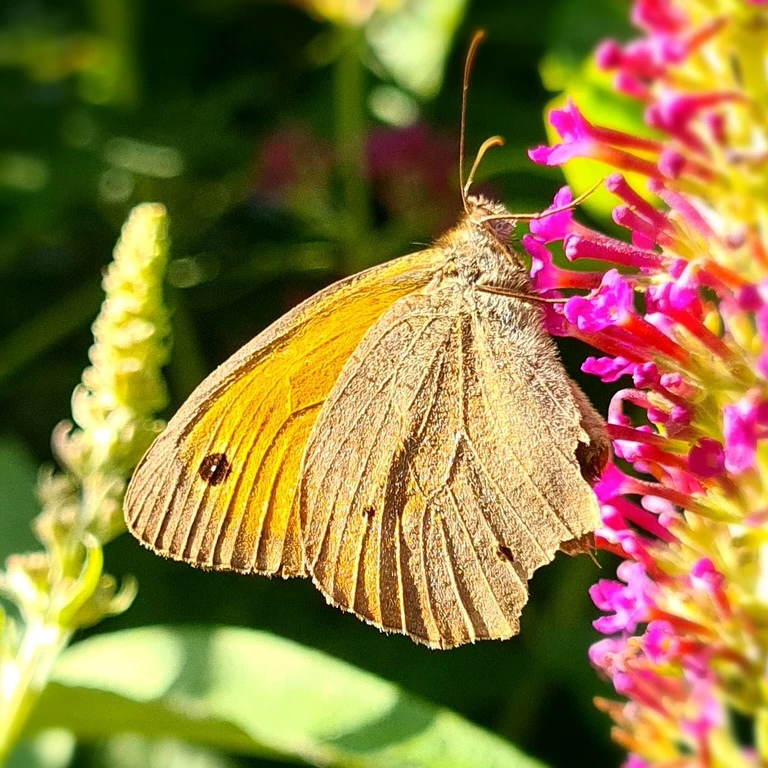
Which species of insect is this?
Maniola jurtina
